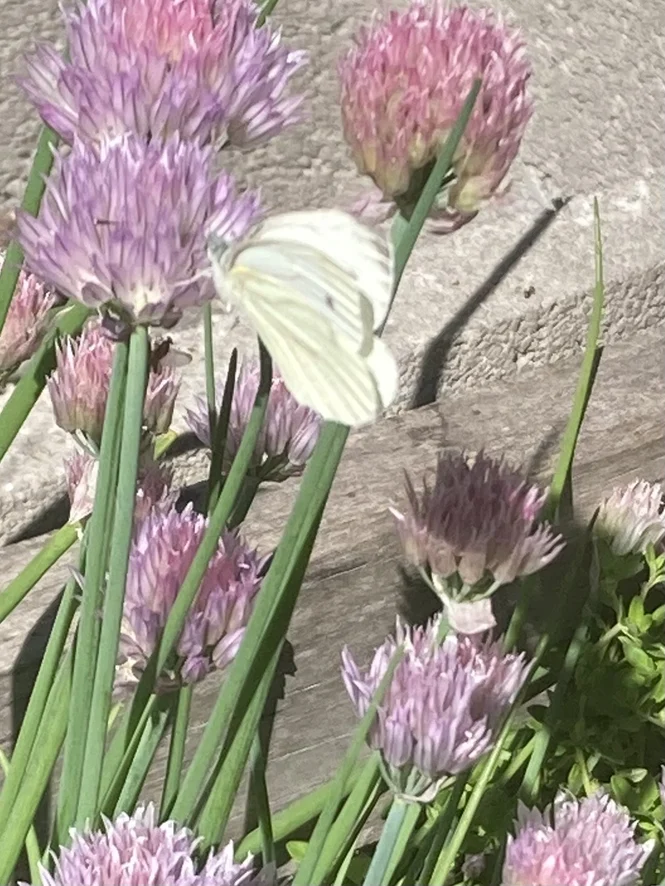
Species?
Pieris napi
